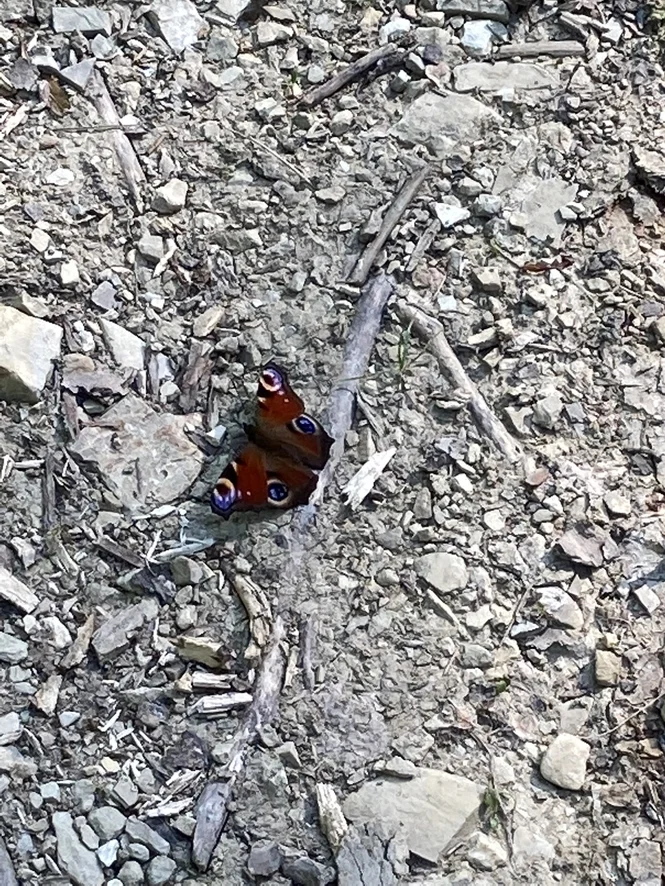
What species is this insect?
Aglais io
